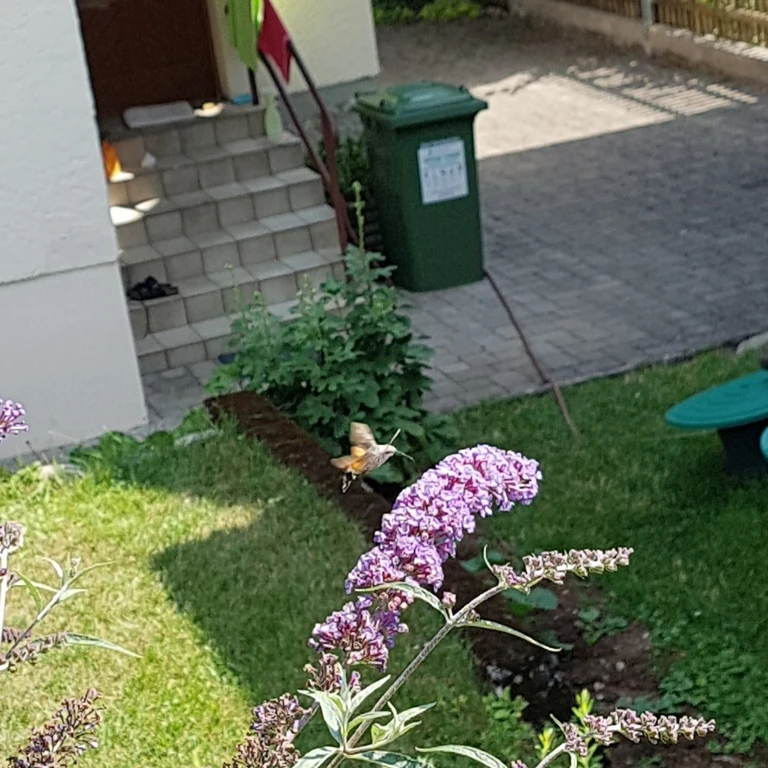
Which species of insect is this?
Macroglossum stellatarum
